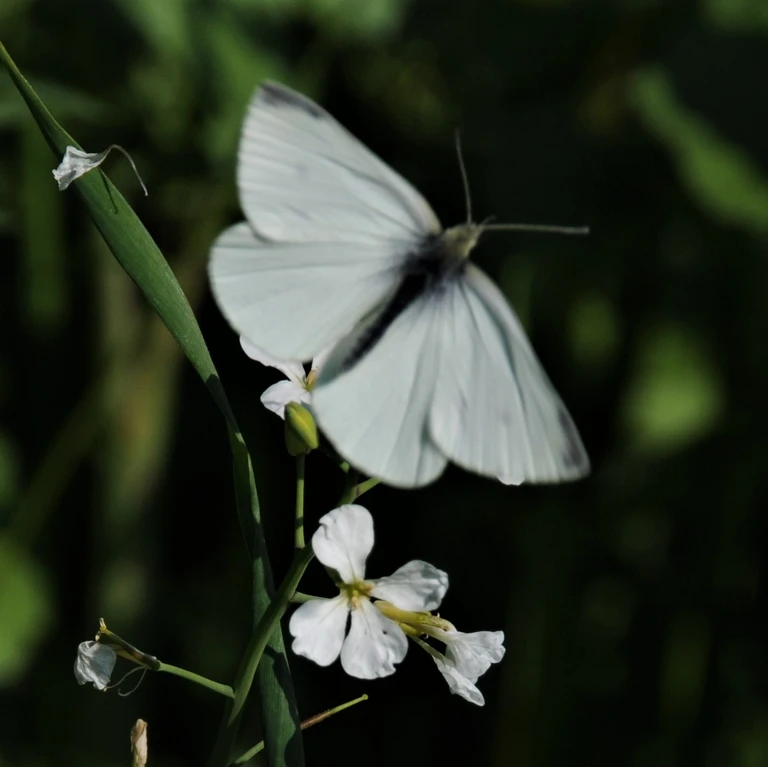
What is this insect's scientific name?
Pieris rapae
